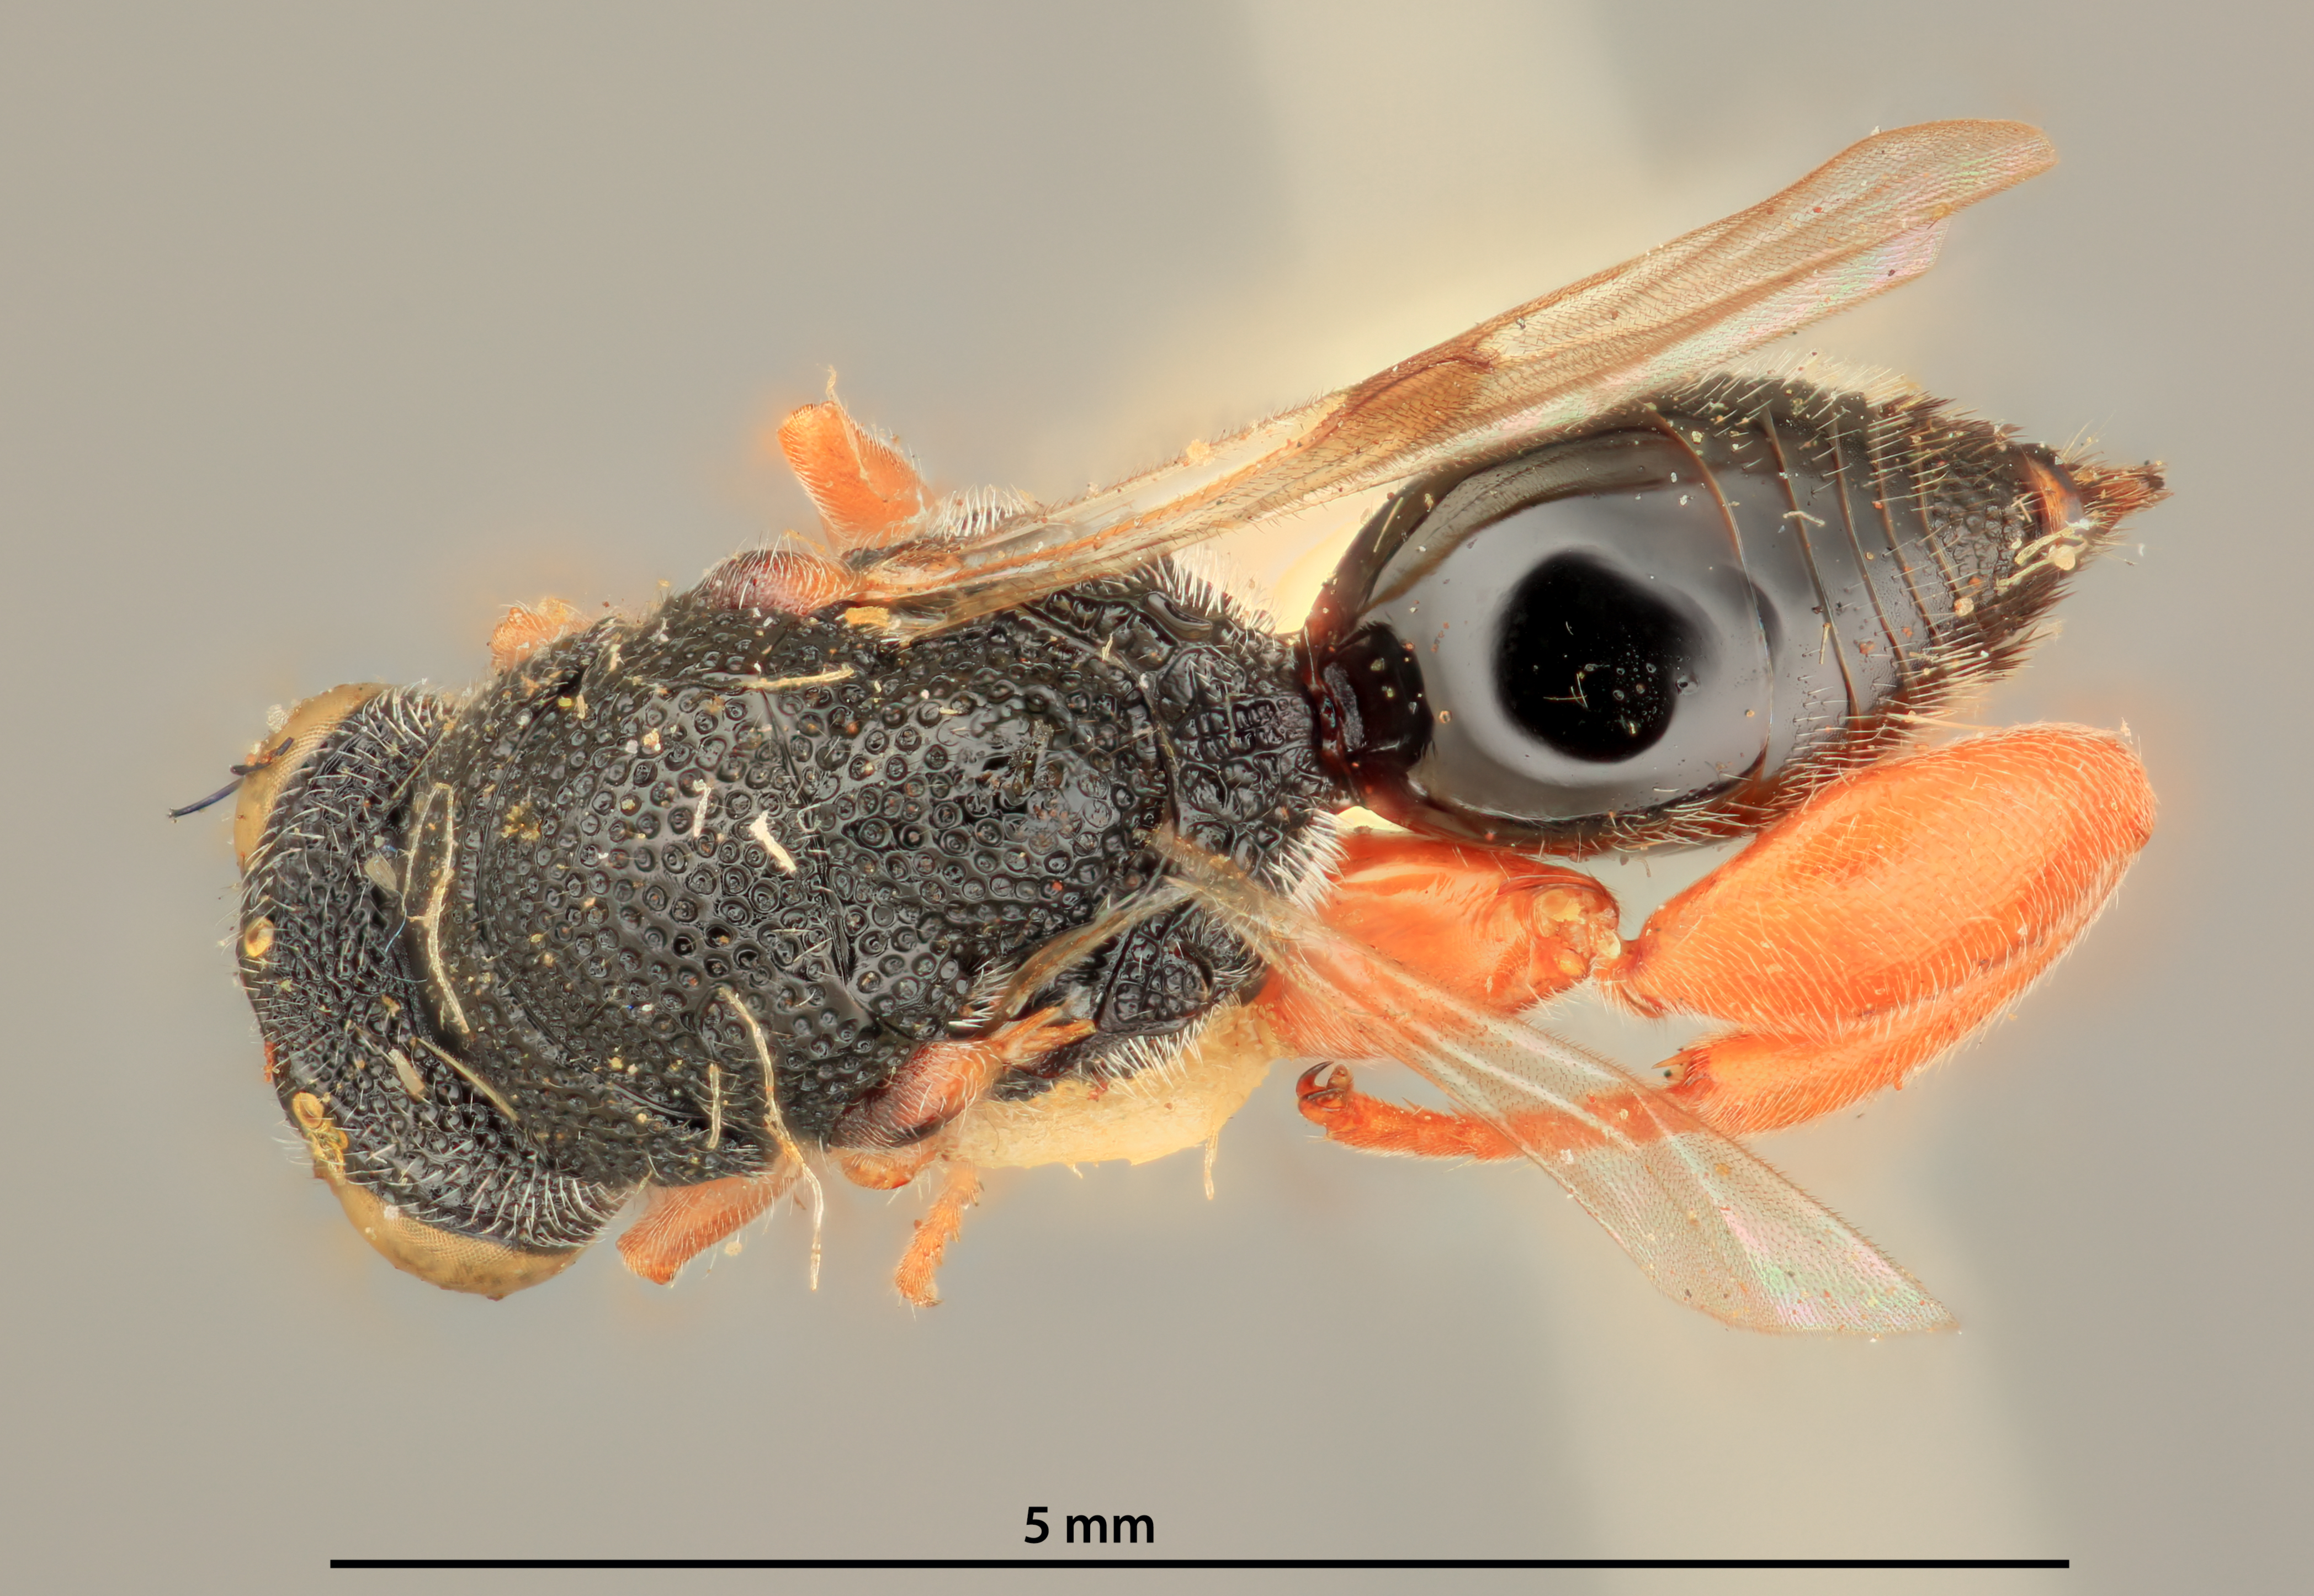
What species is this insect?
Stomatoceras carlylei
